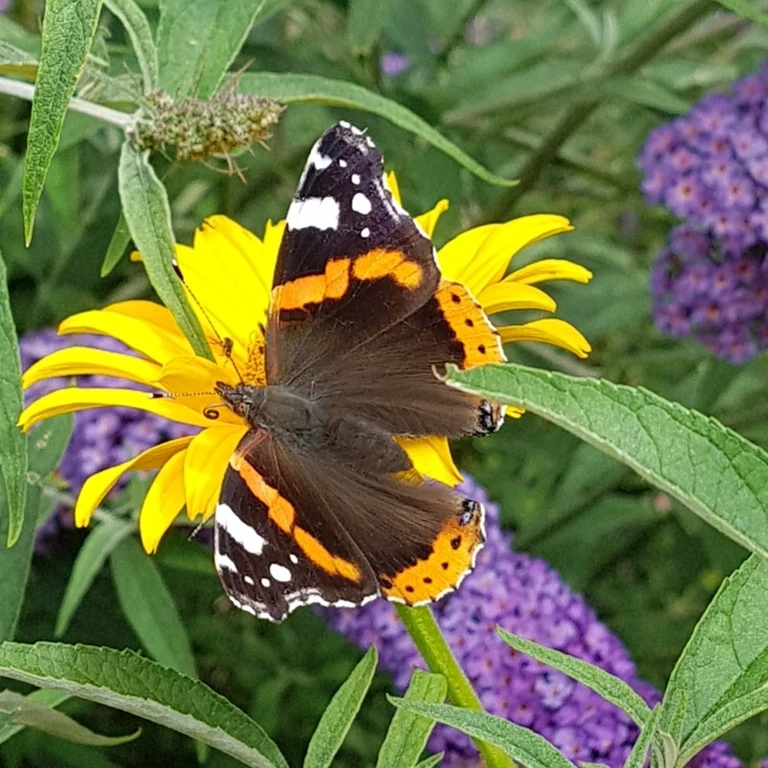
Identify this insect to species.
Vanessa atalanta
